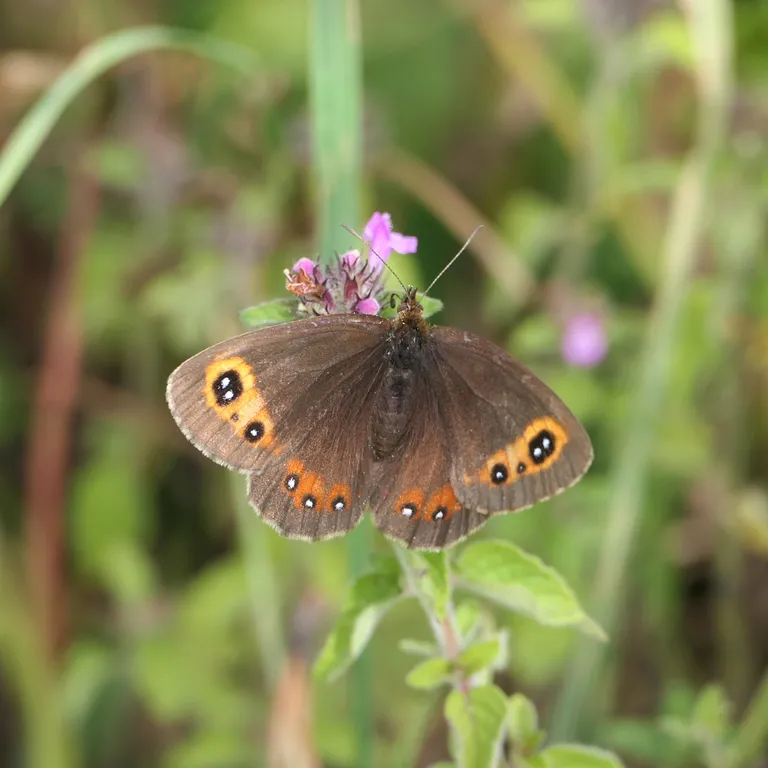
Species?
Erebia aethiops
